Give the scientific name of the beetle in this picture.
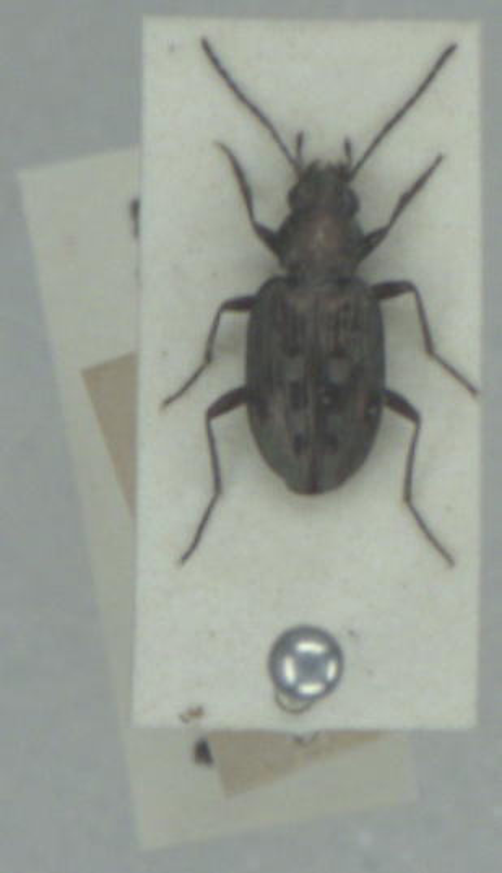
Bembidion litorale
